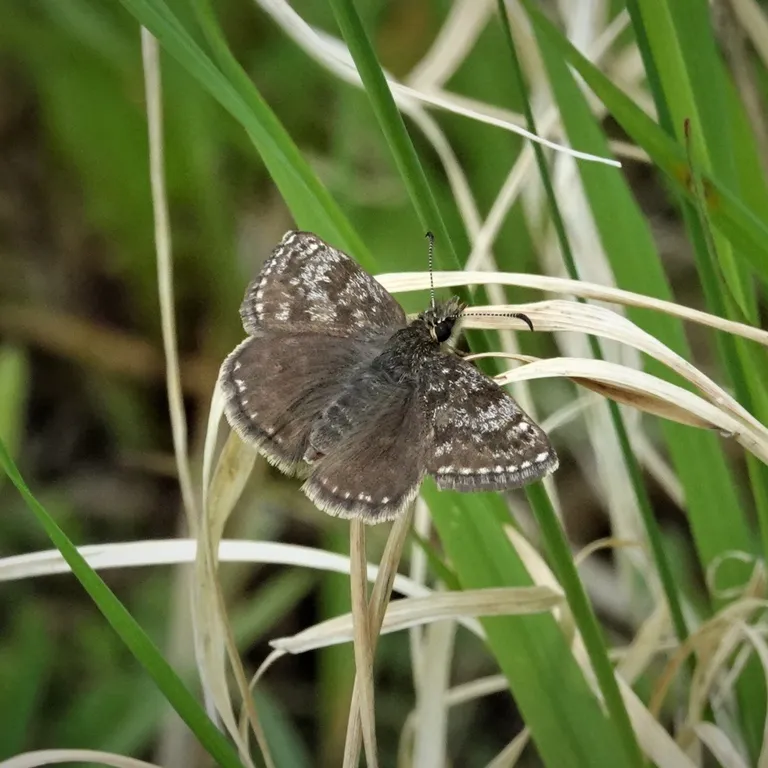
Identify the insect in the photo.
Erynnis tages
